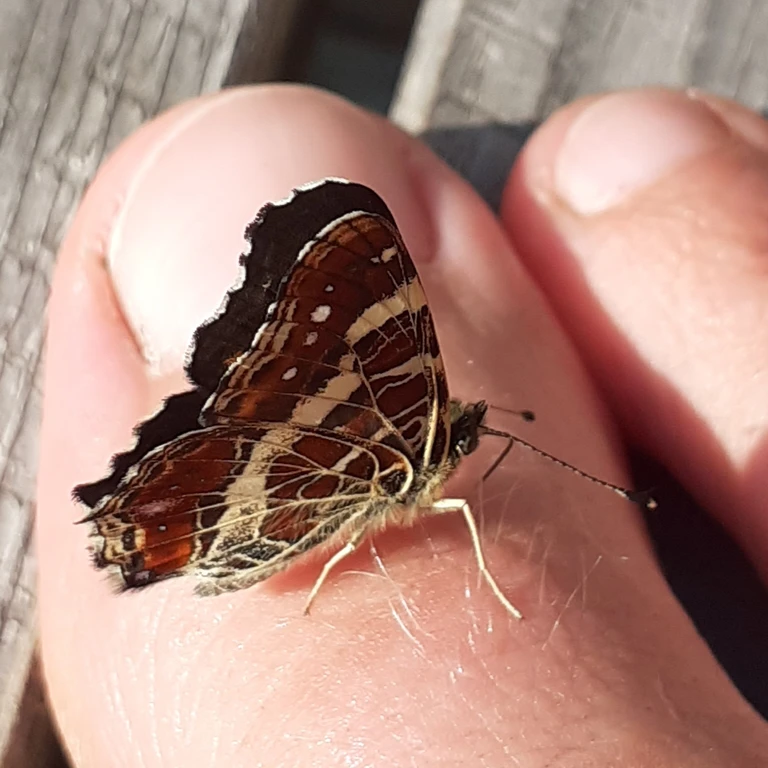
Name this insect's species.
Araschnia levana
